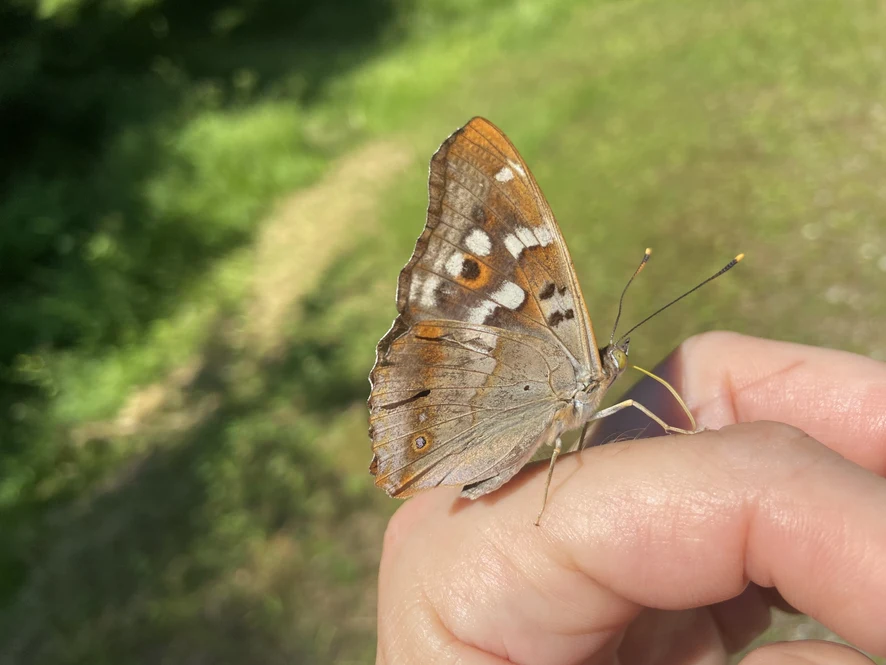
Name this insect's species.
Apatura ilia
